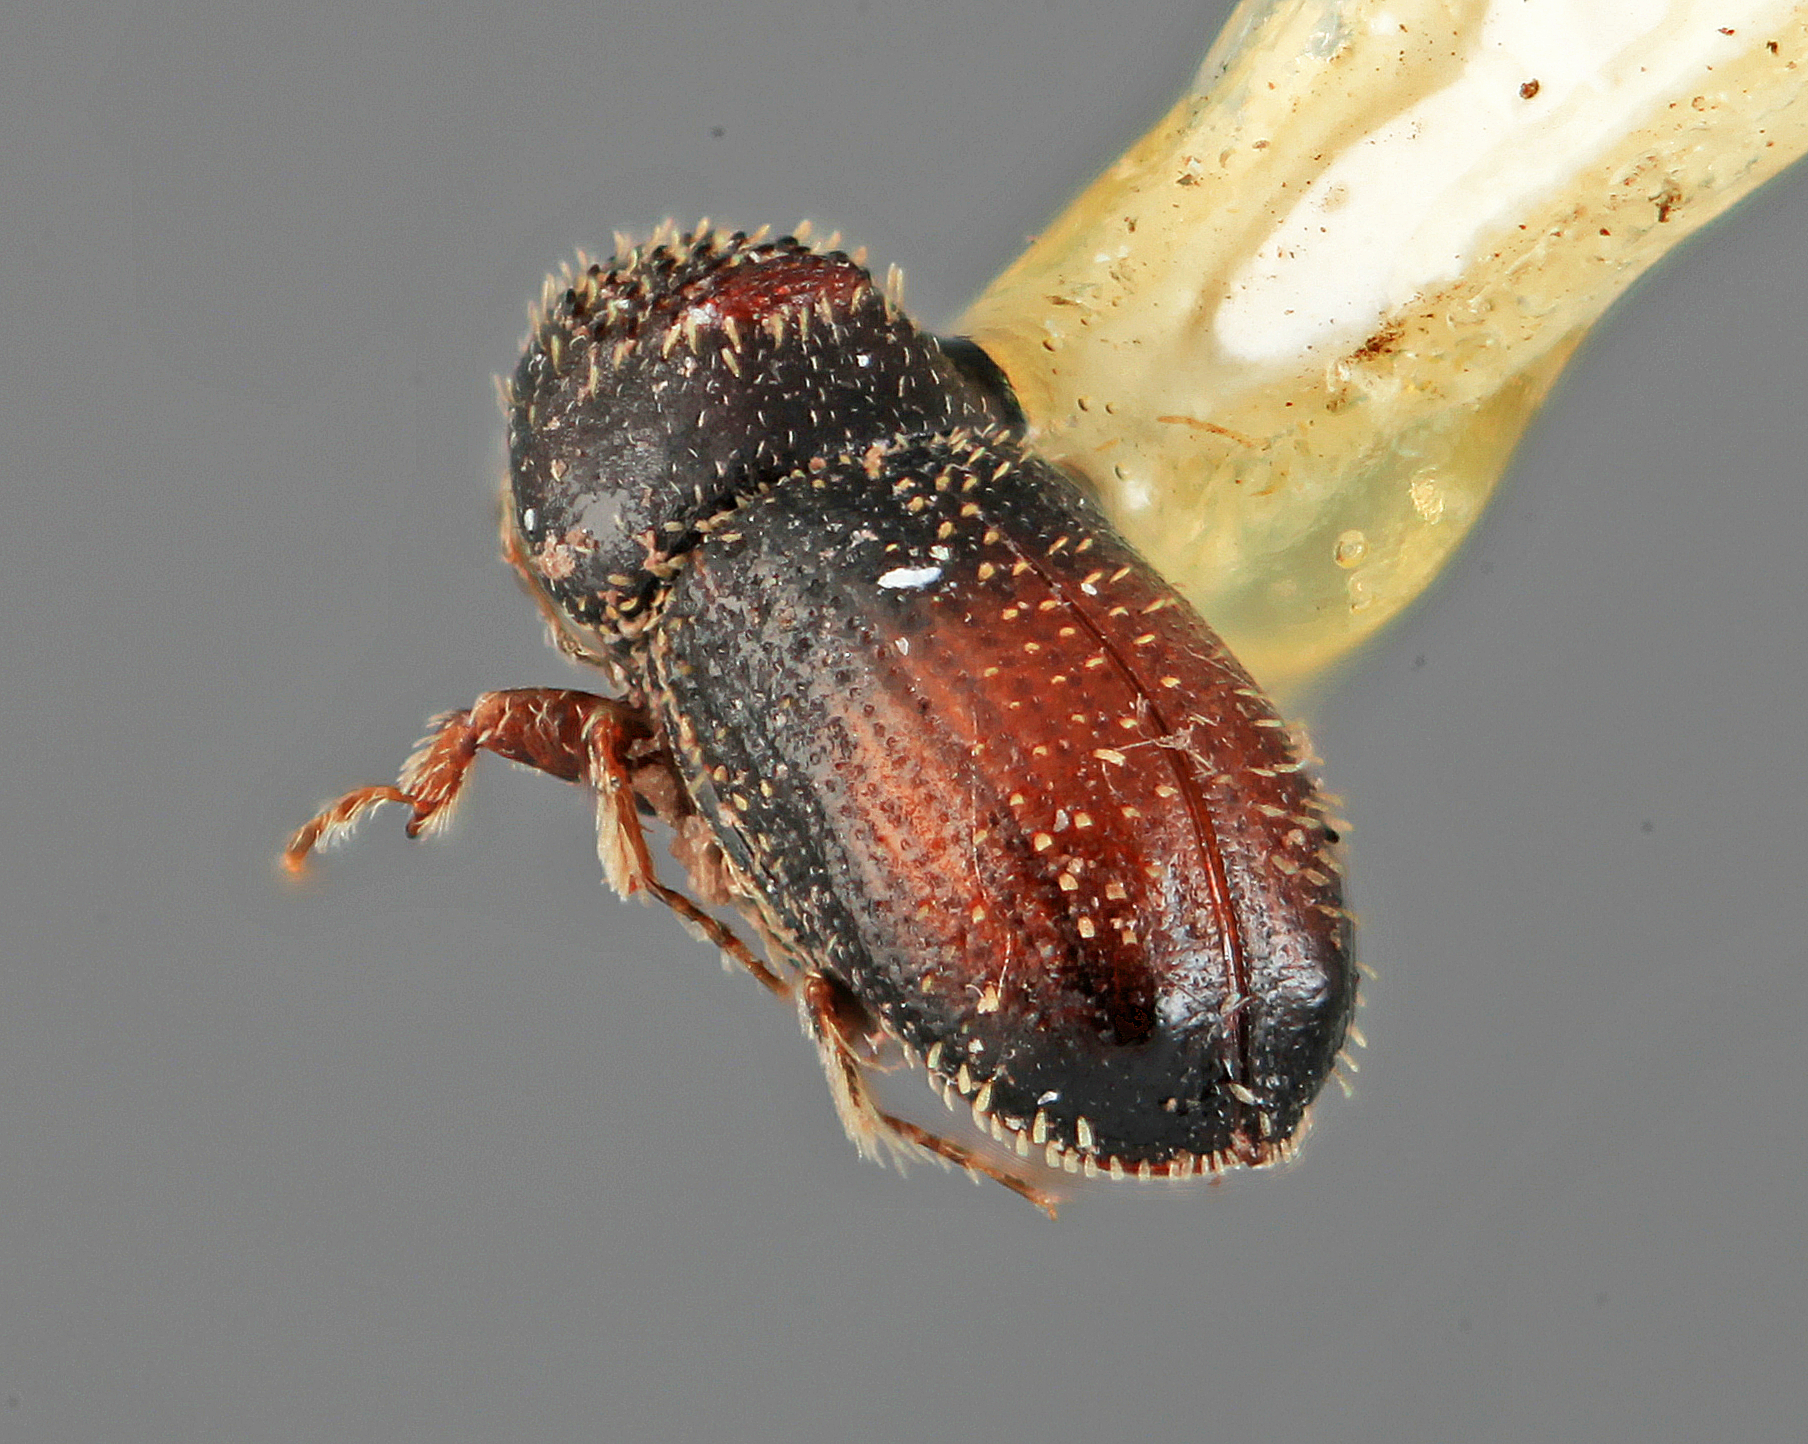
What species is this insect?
Pseudothysanoes bullatus
